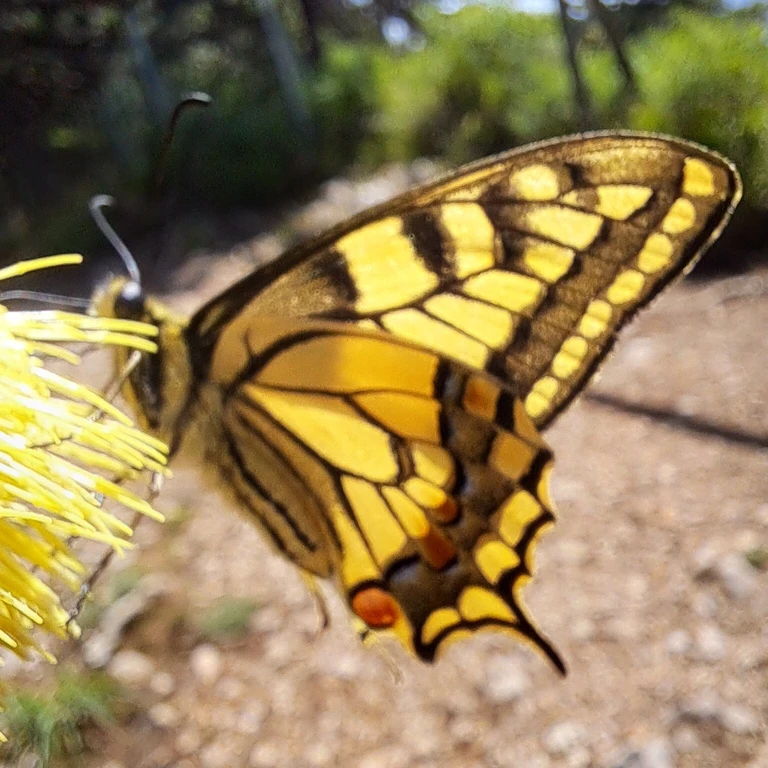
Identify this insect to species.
Papilio machaon
